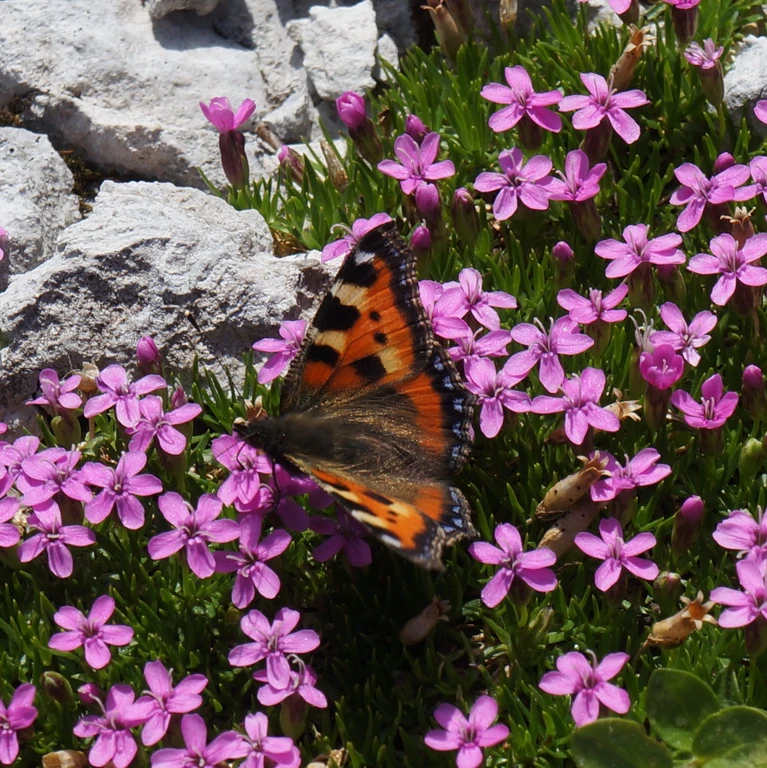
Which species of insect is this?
Aglais urticae
